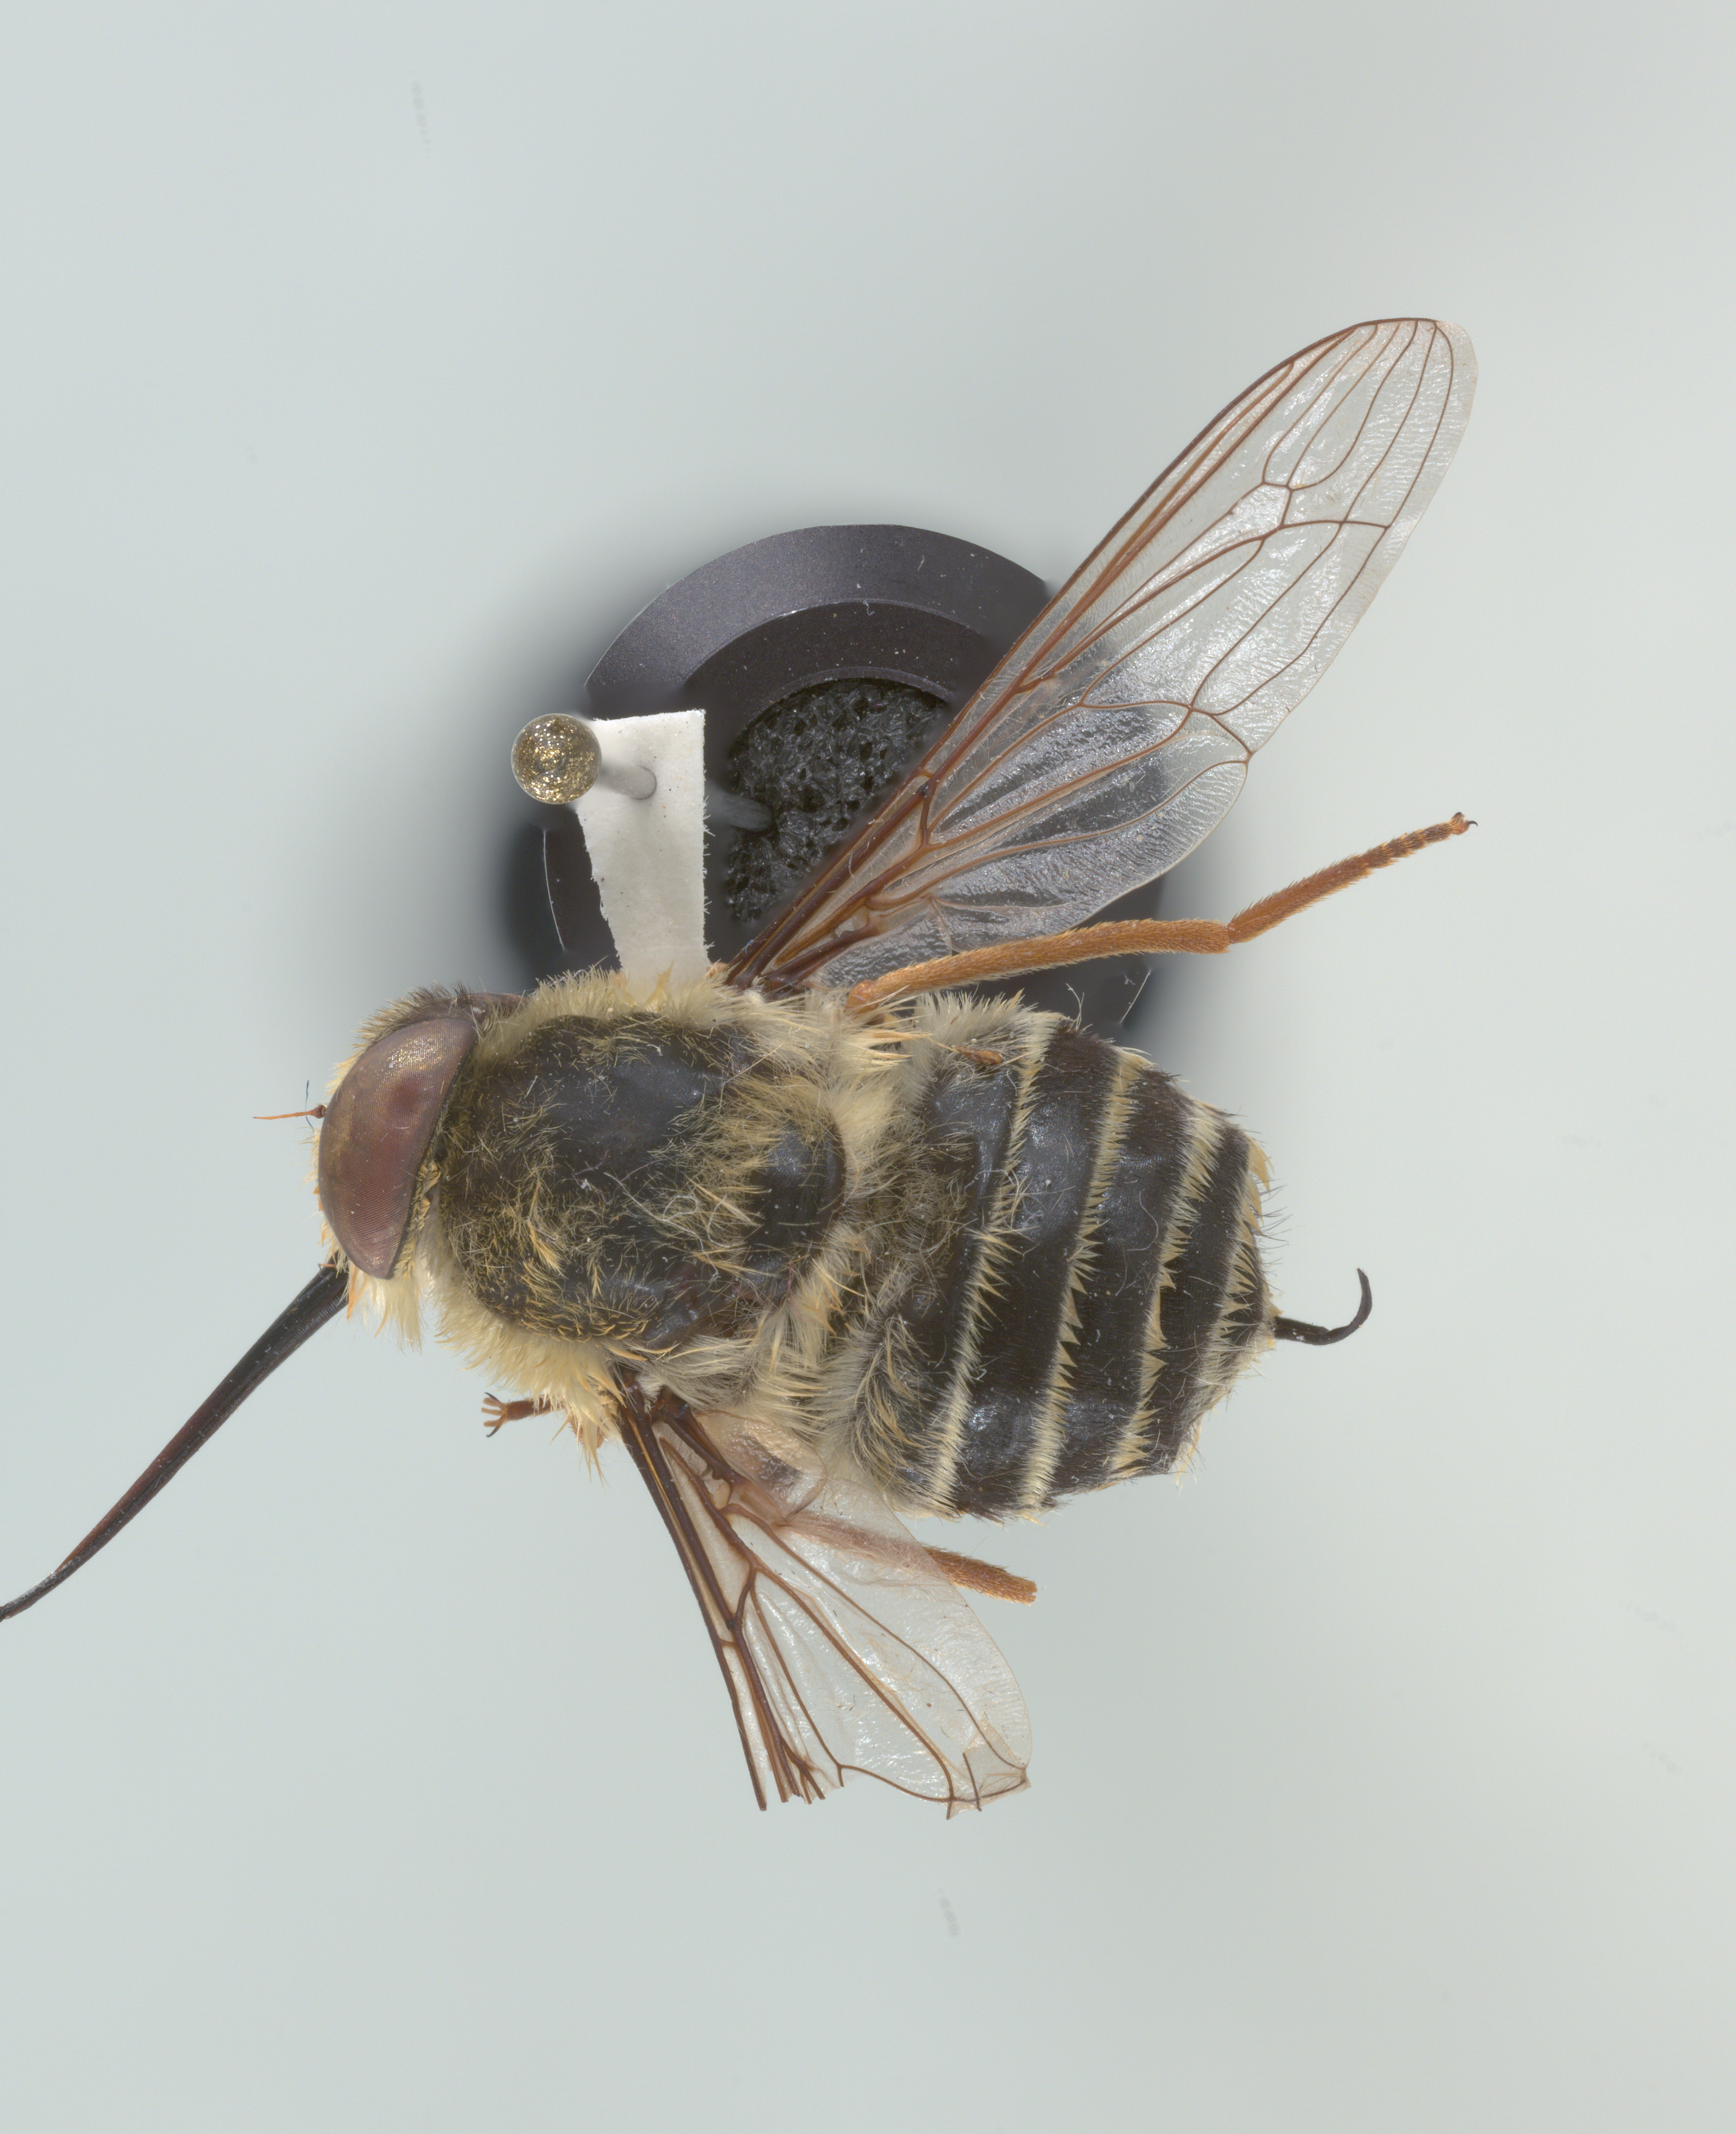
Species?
Neorhynchocephalus tauscheri
